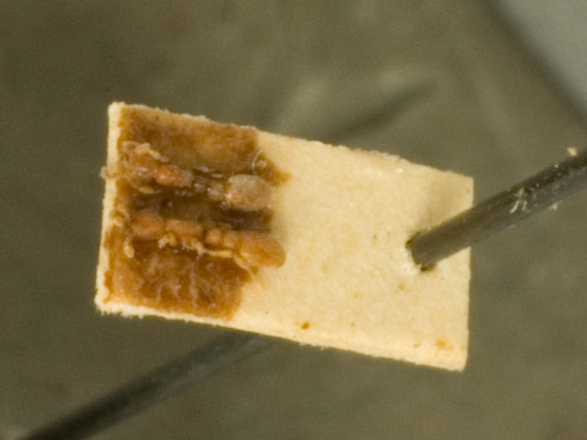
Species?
Cerapachys silvestrii
